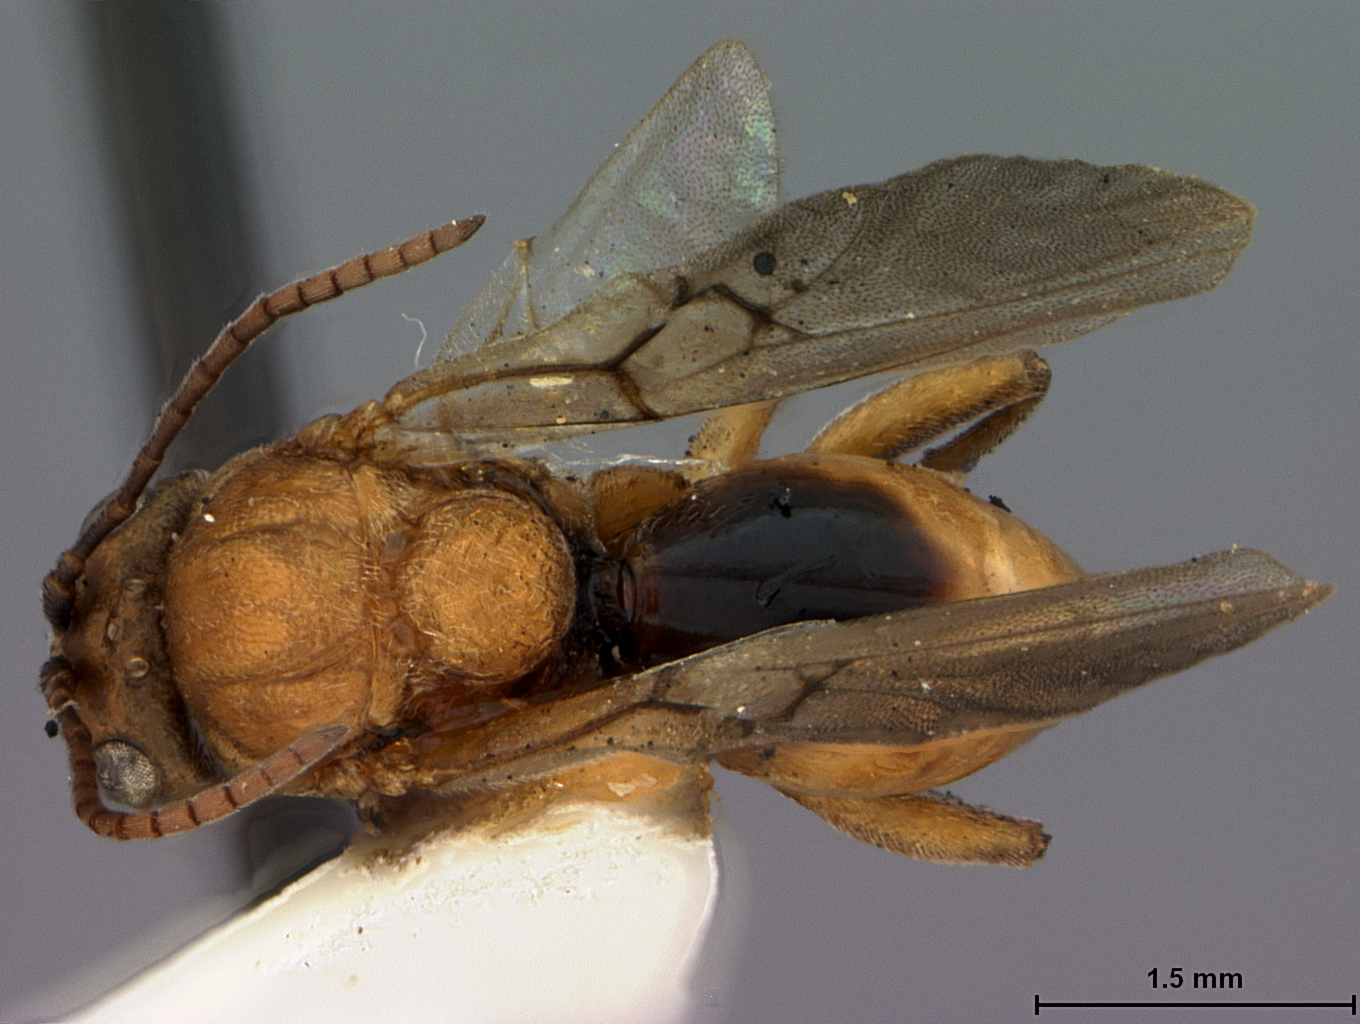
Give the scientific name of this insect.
Callirhytis carmelensis
